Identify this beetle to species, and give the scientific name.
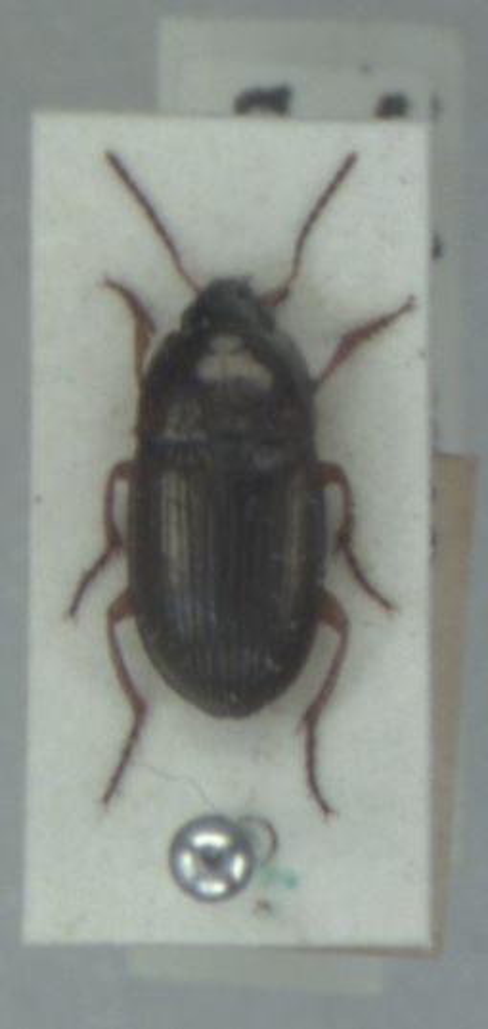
Amara familiaris
